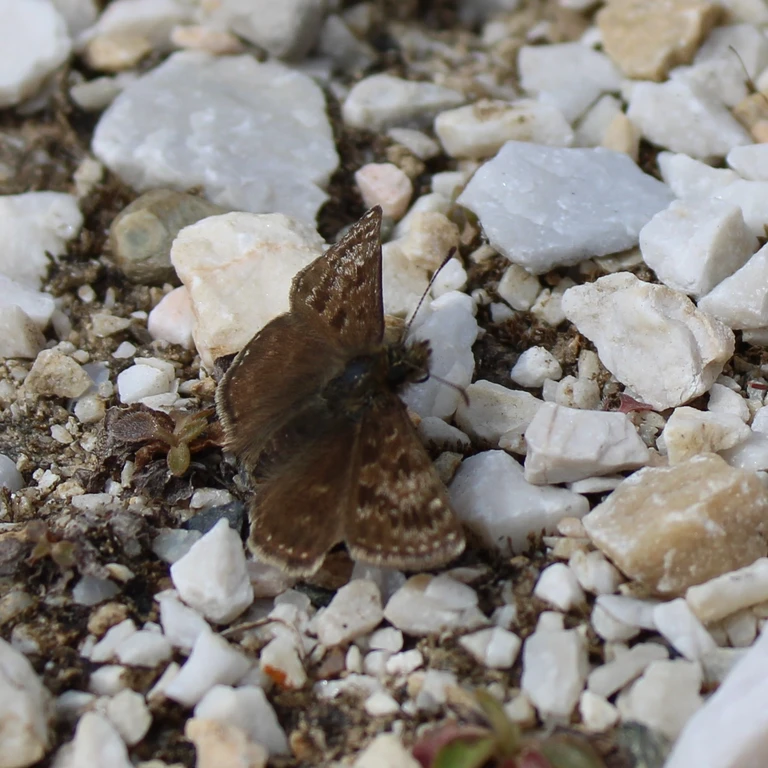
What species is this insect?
Erynnis tages
